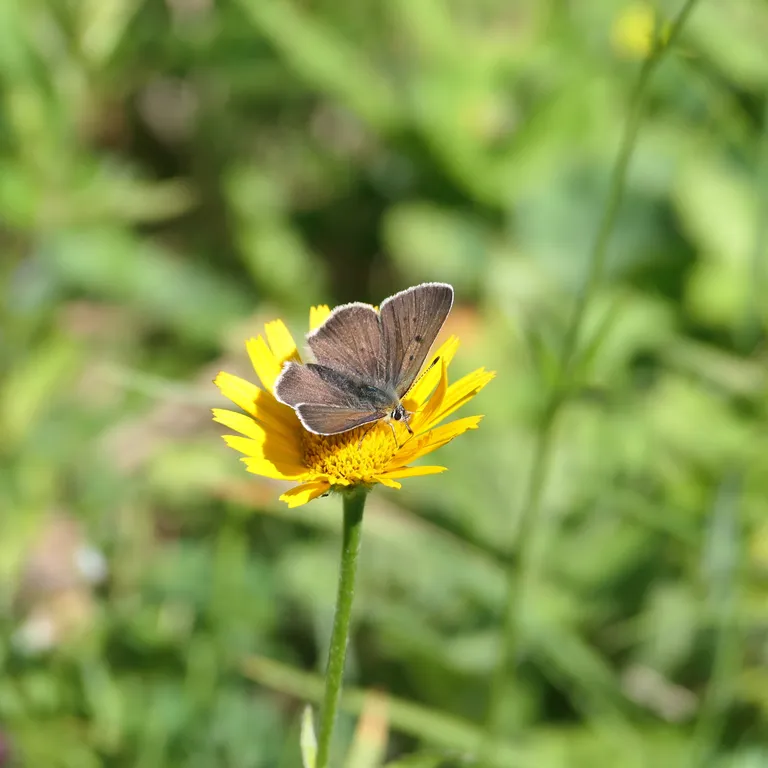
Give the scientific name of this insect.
Lycaena tityrus (also Loweia tityrus)
